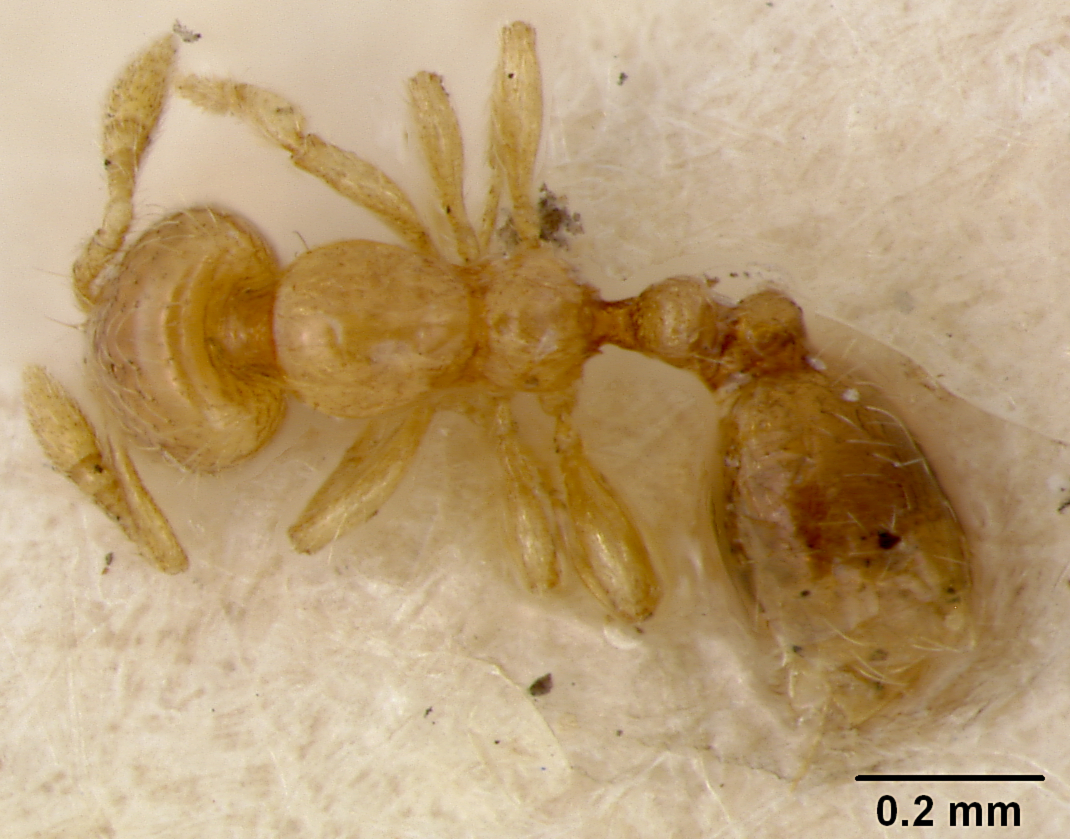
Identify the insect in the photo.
Solenopsis overbecki
